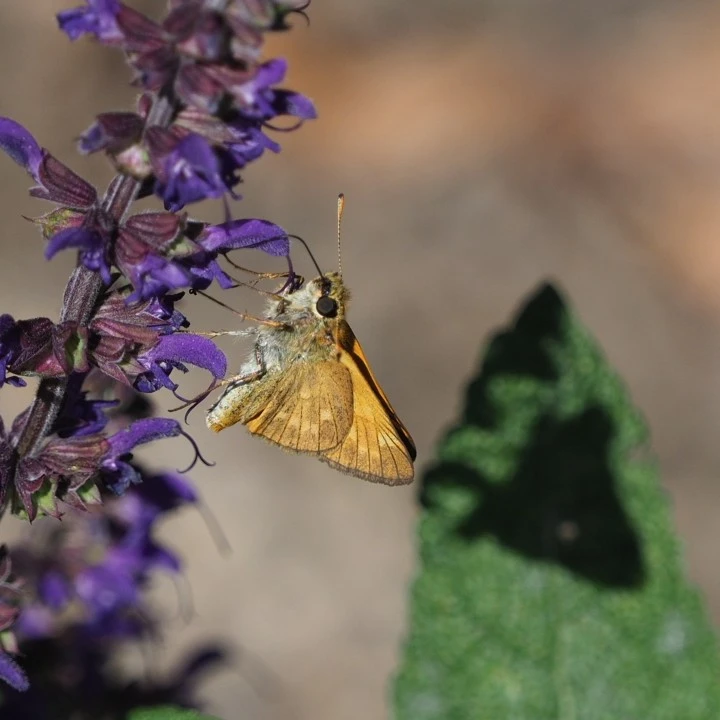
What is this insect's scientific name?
Ochlodes sylvanus (also Ochlodes venata)
